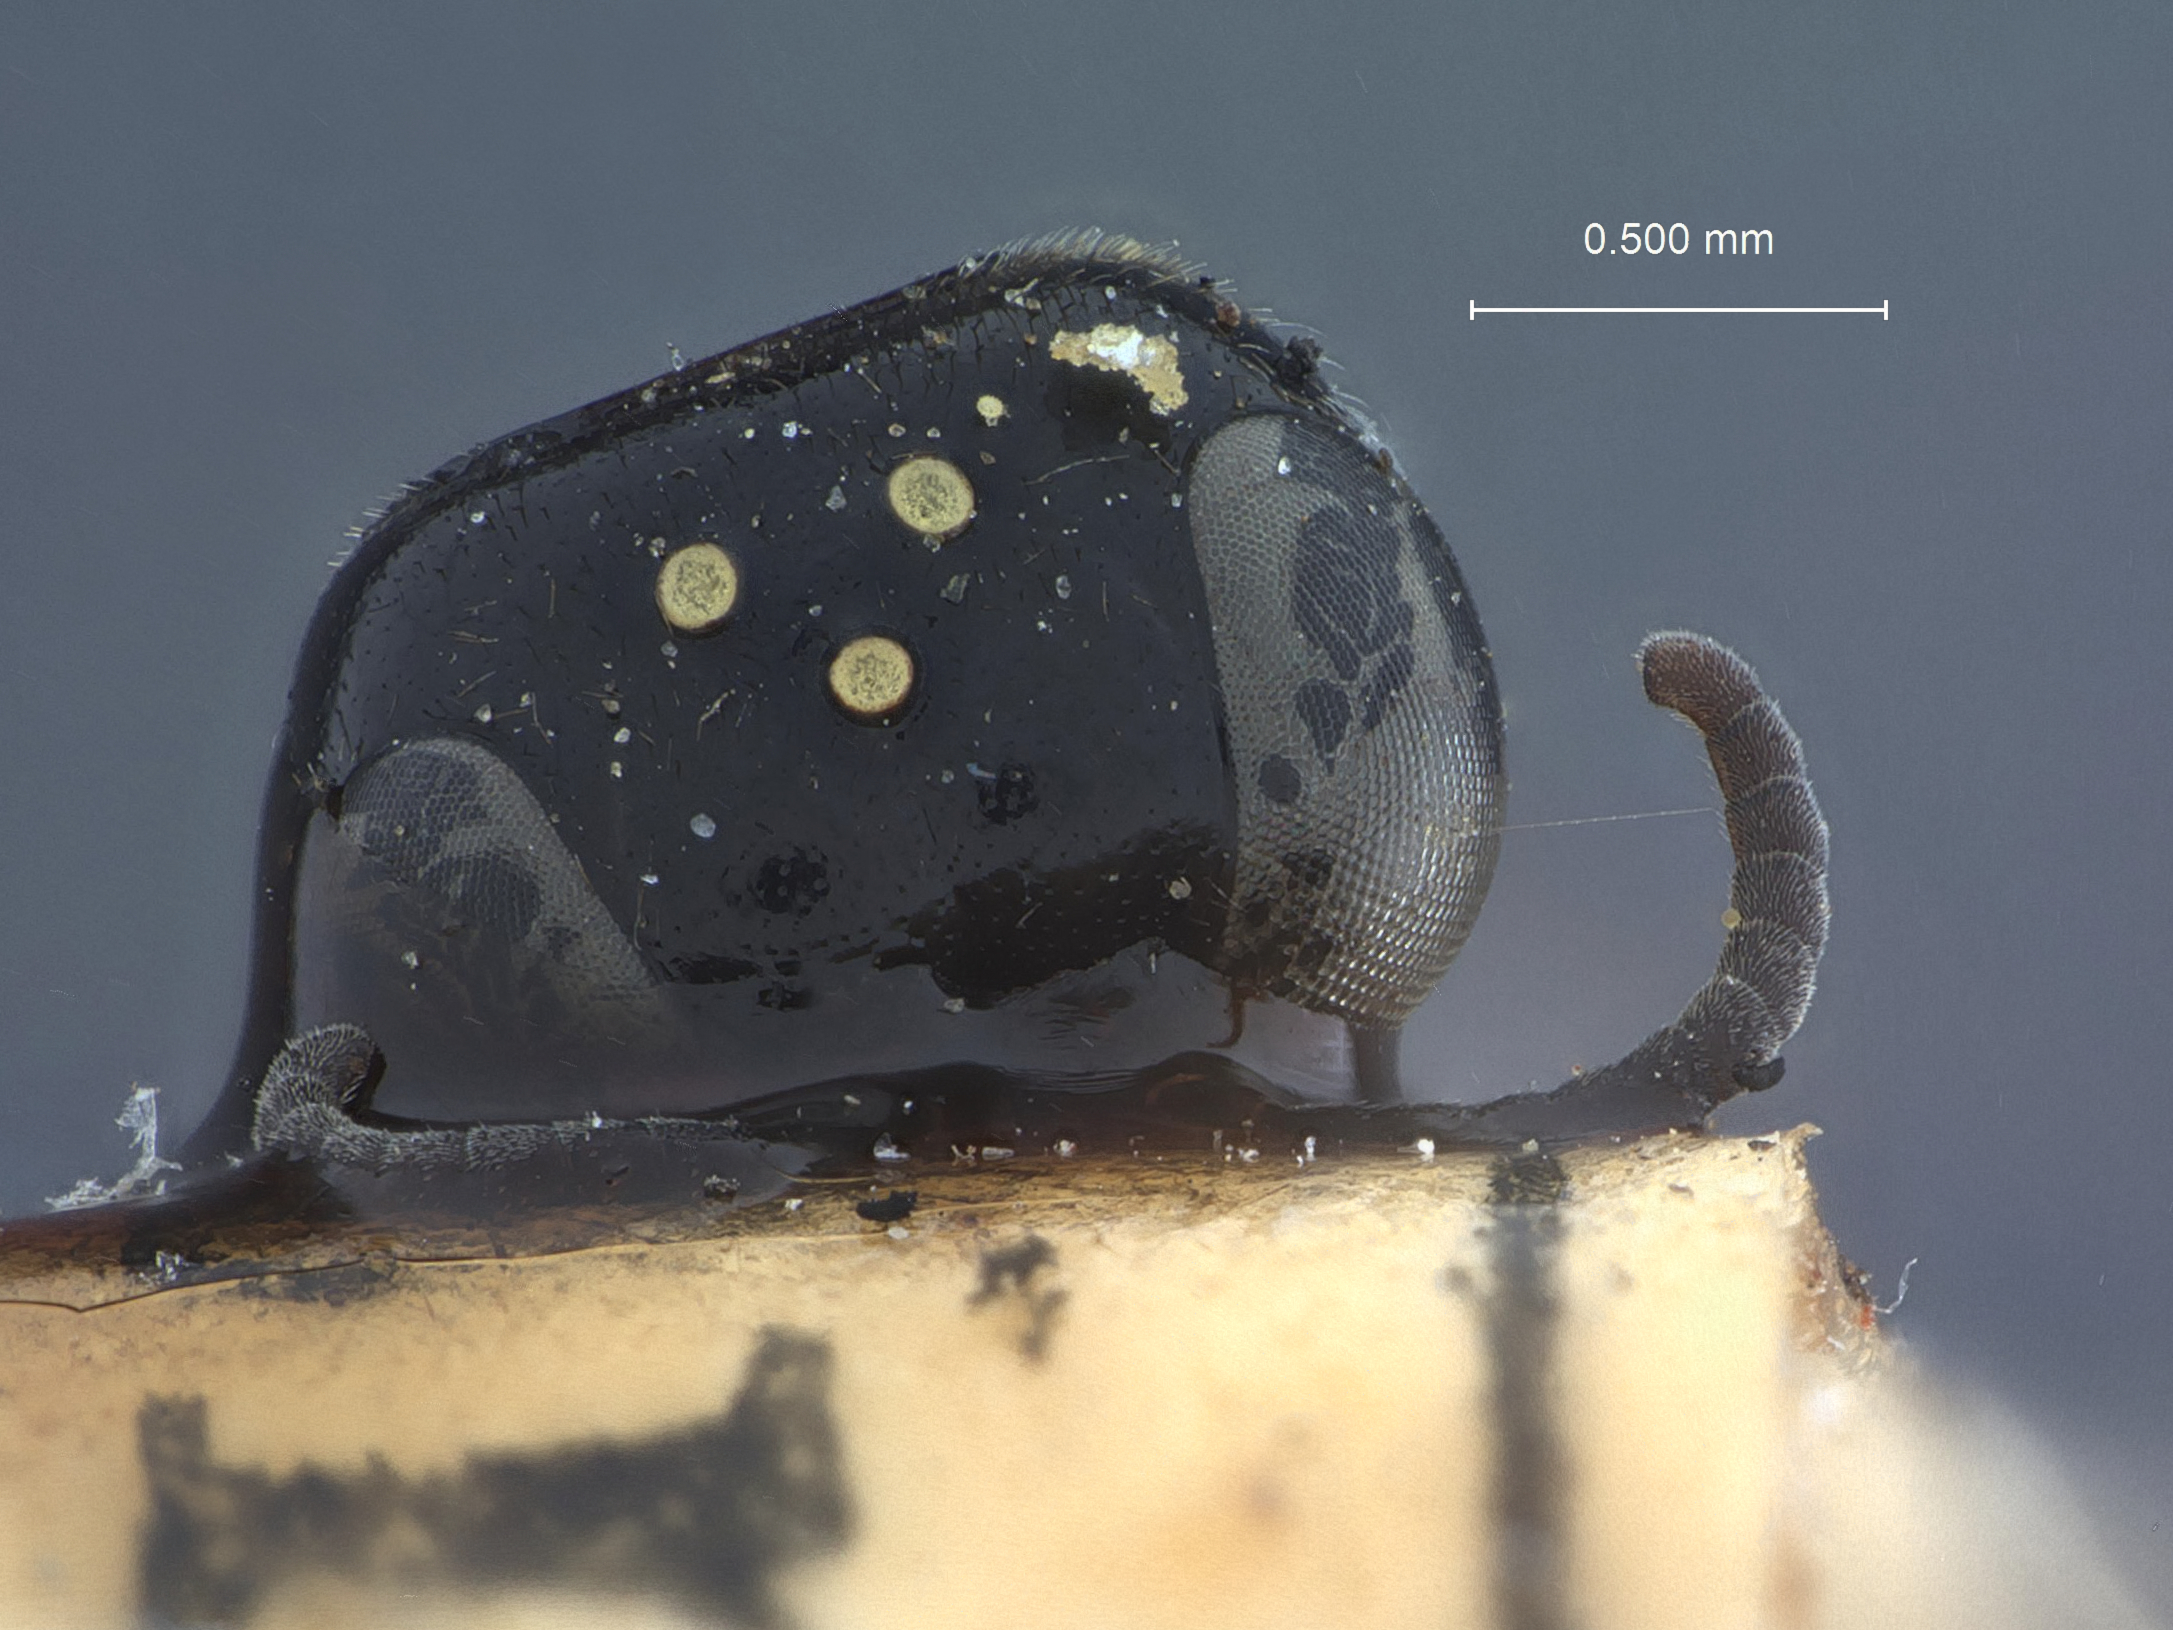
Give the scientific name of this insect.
Stenocrabro cinctitarsis
